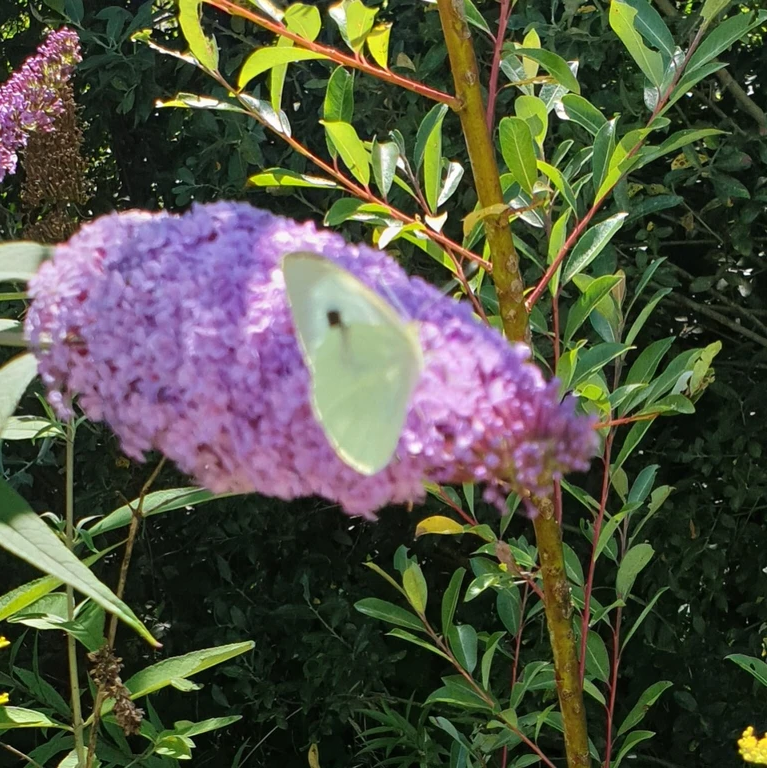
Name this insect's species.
Pieris brassicae
